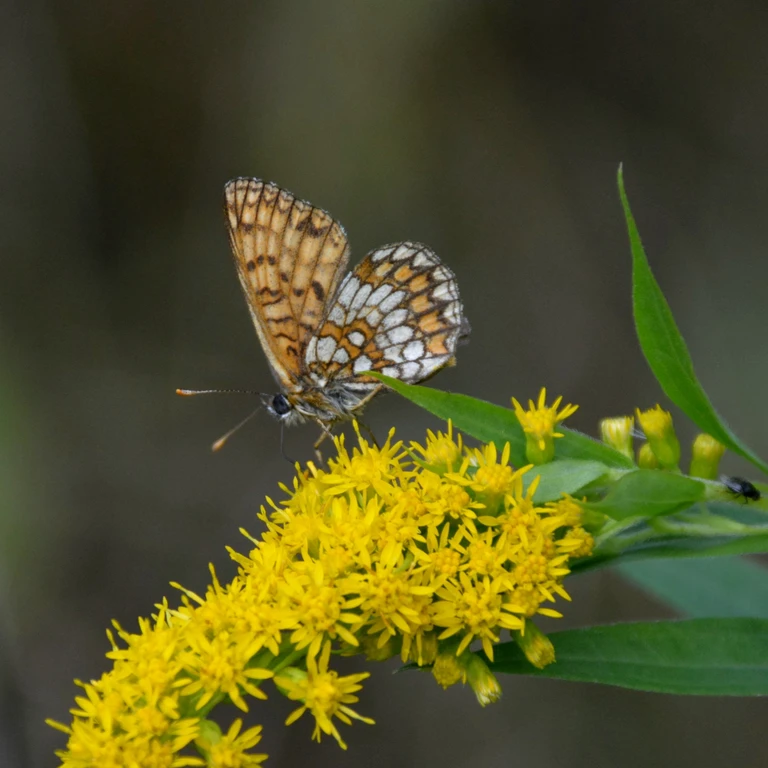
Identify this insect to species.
Melitaea athalia
